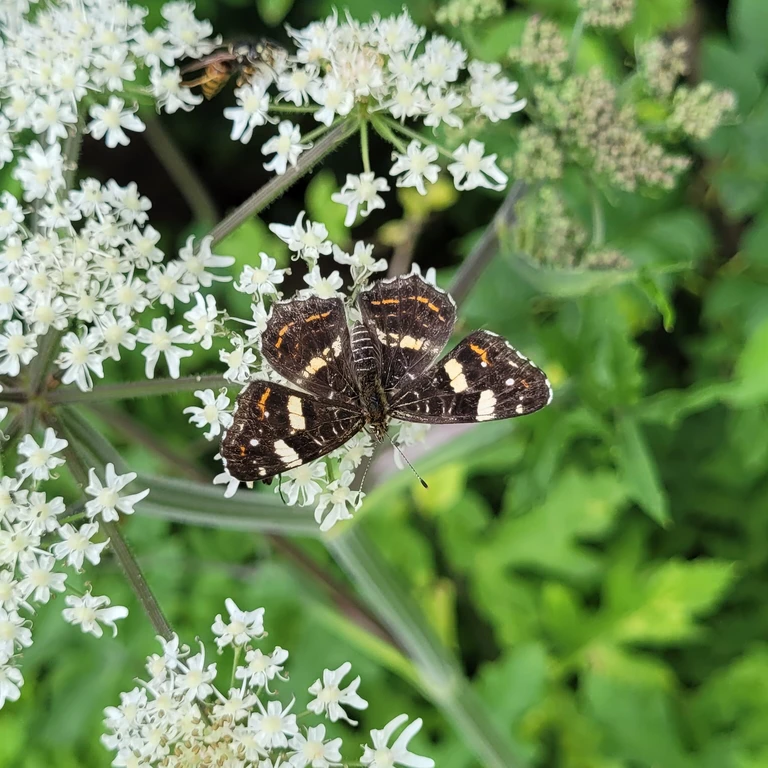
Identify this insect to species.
Araschnia levana
